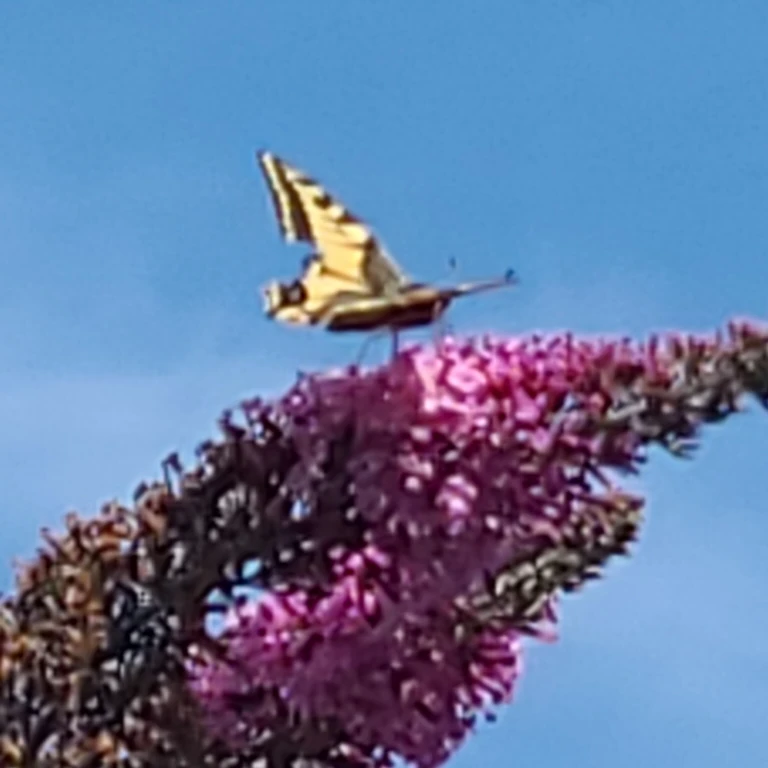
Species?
Papilio machaon
